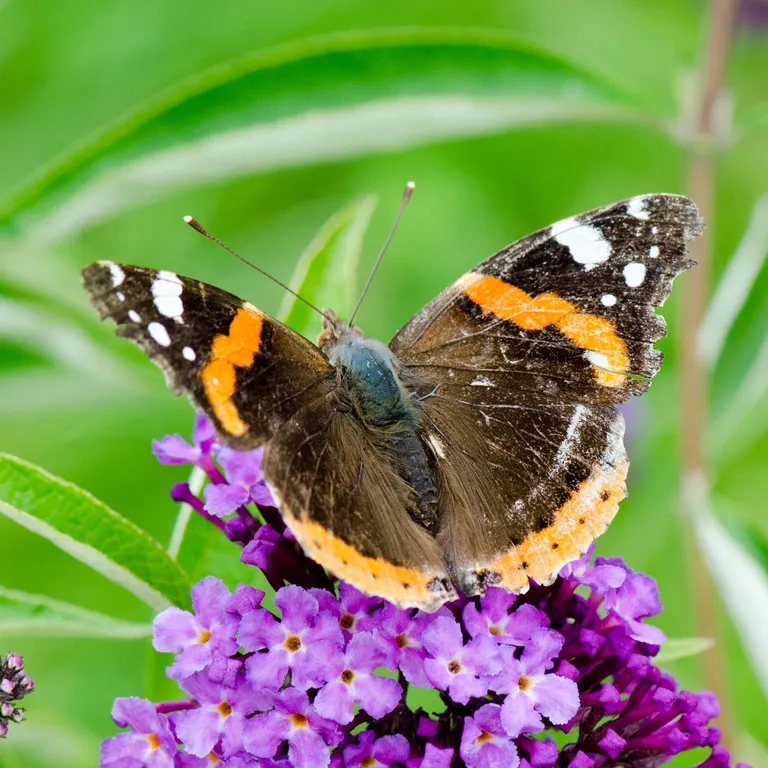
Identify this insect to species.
Vanessa atalanta
